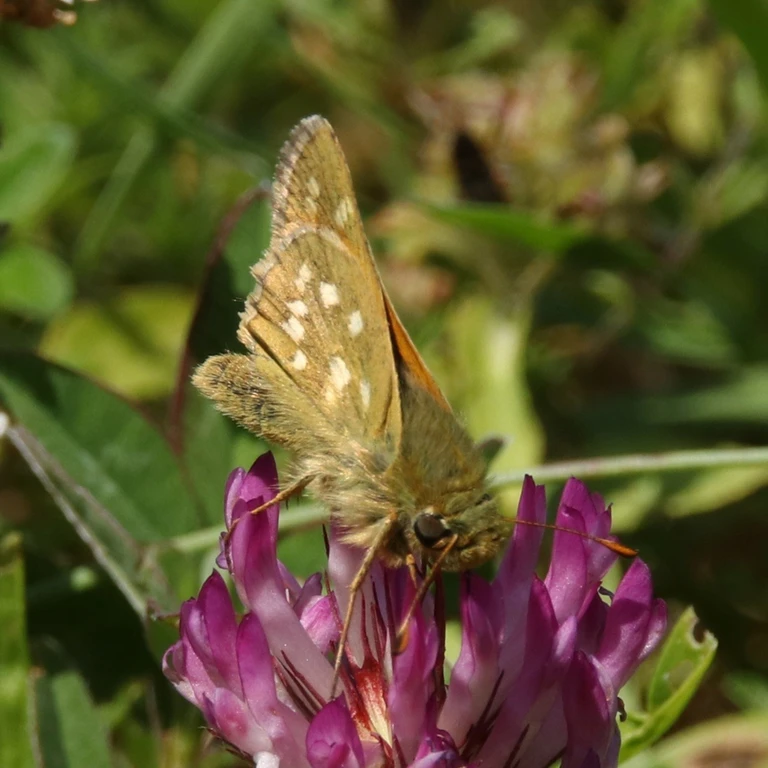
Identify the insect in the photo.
Hesperia comma
